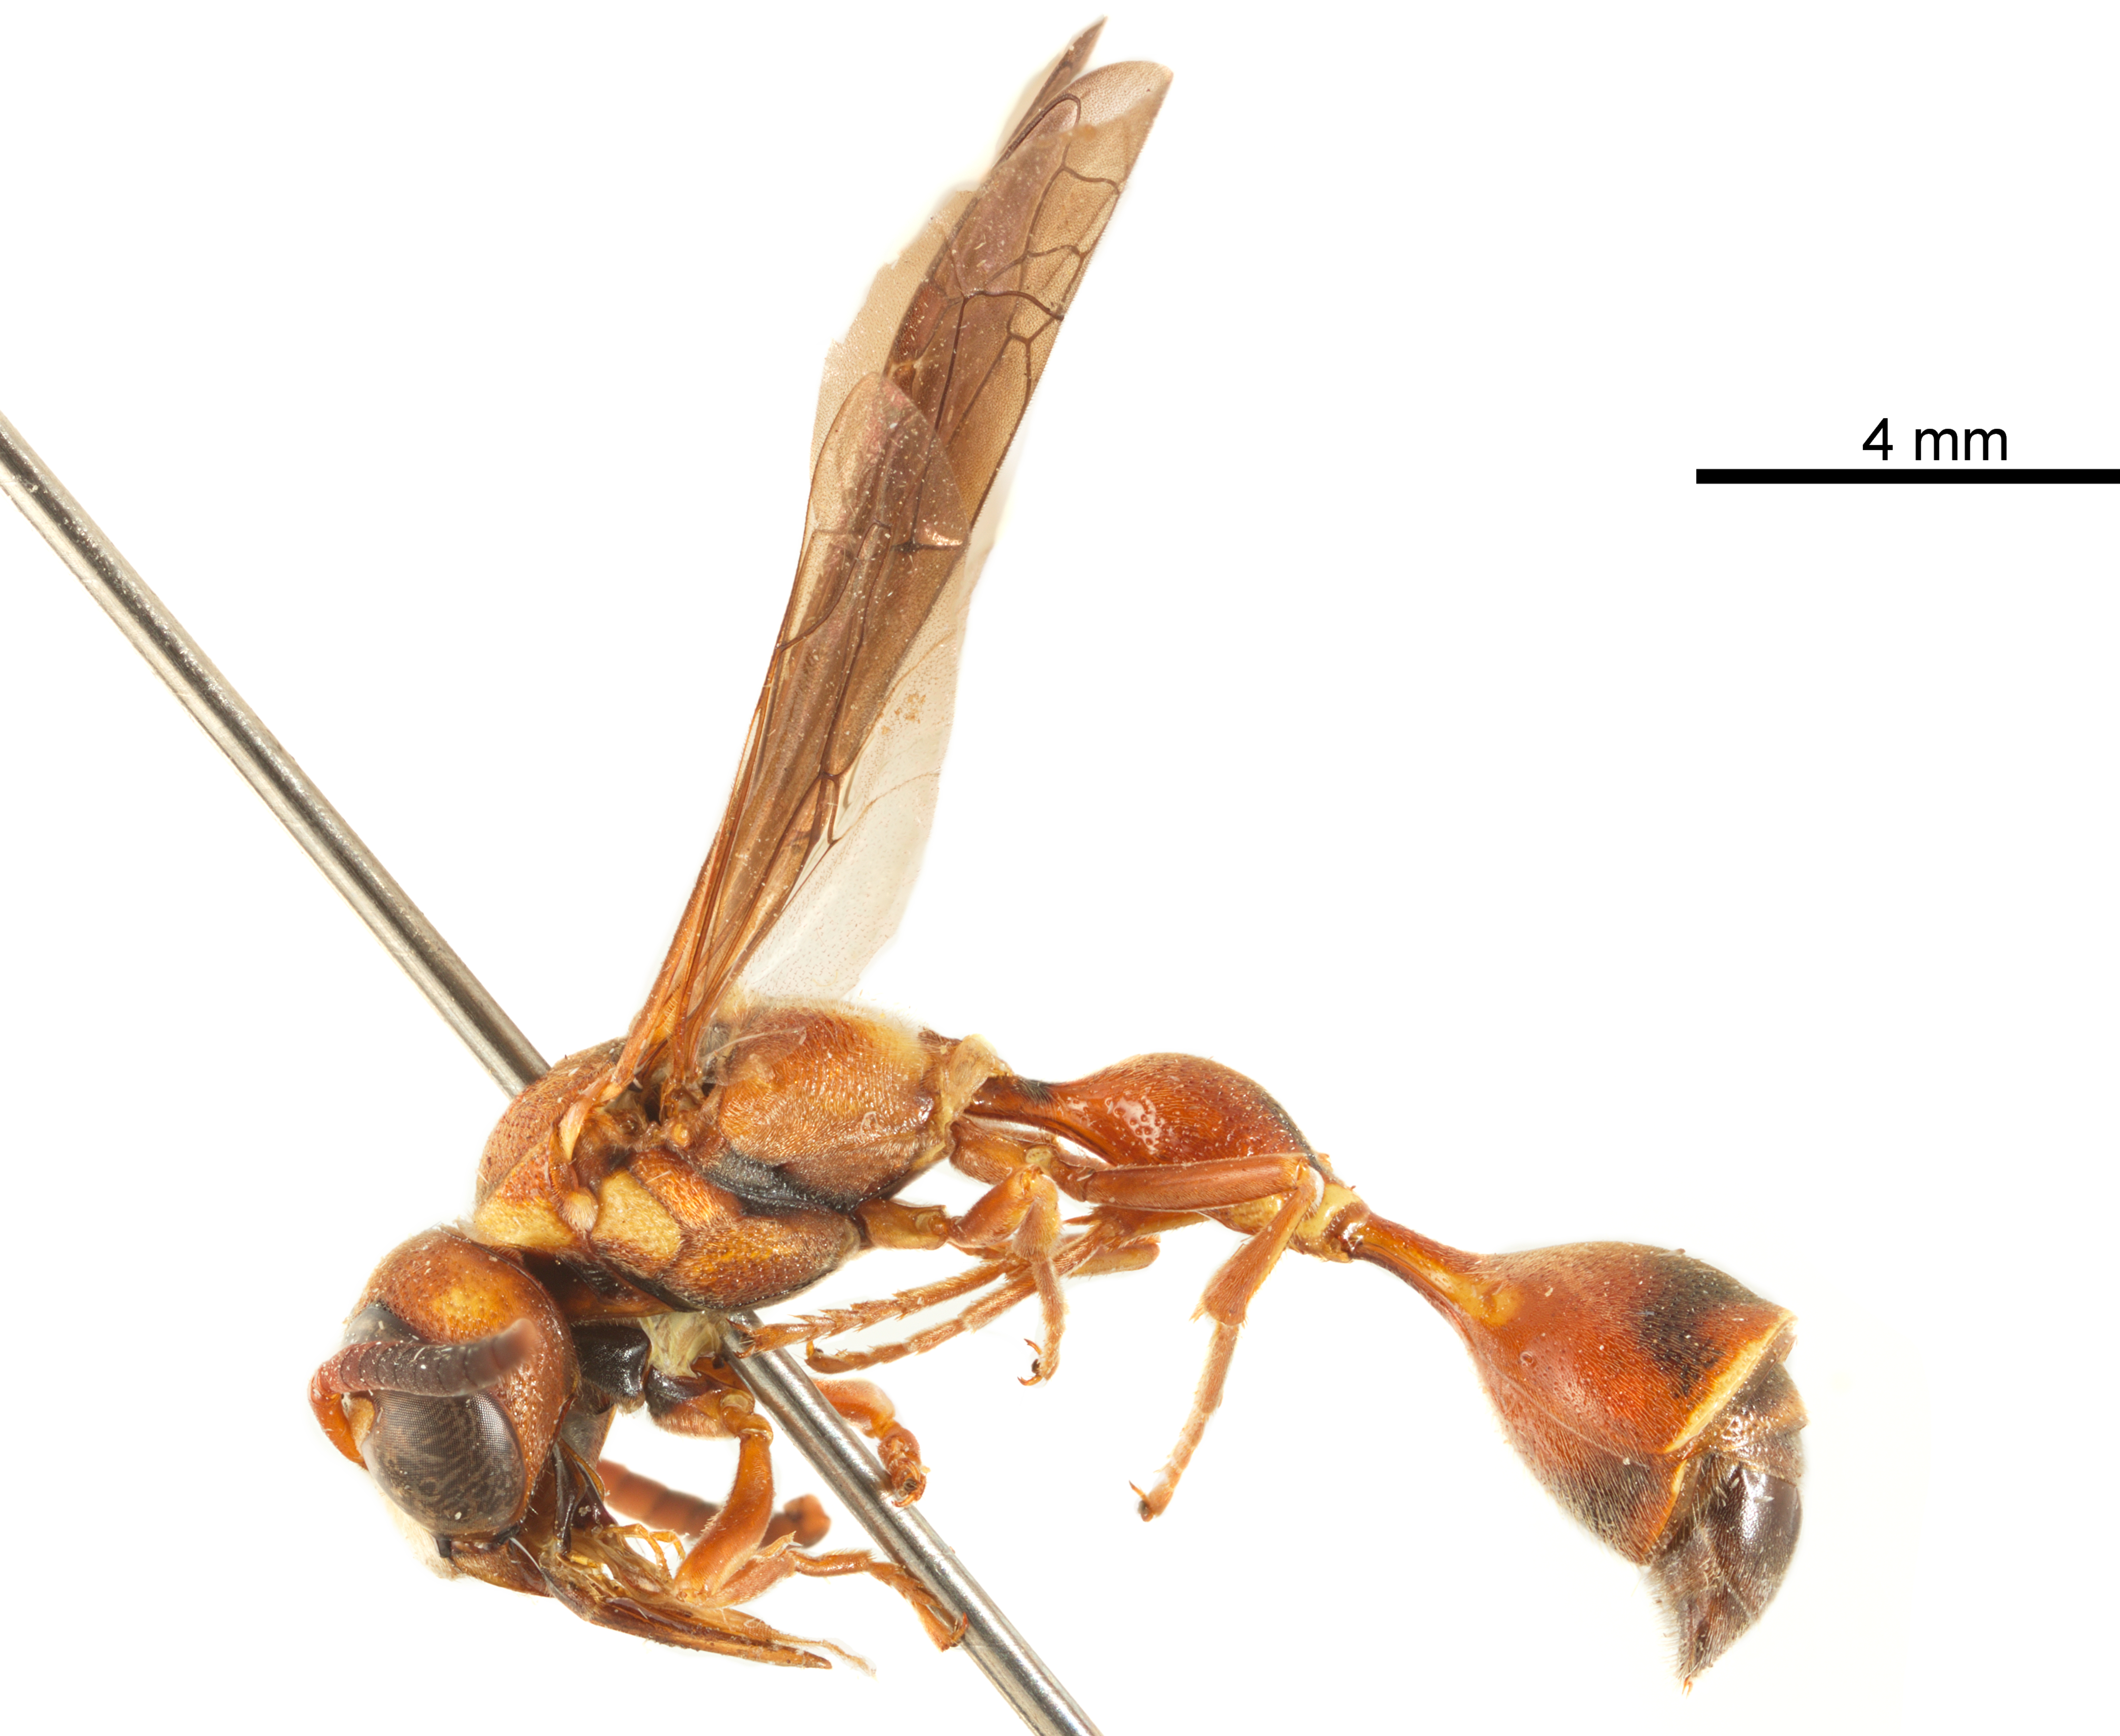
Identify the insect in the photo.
Zethus hilarianus
